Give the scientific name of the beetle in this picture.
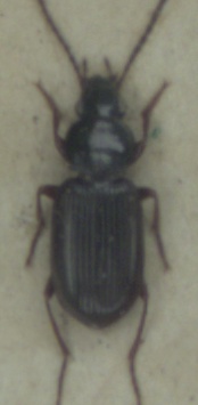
Pterostichus strenuus
